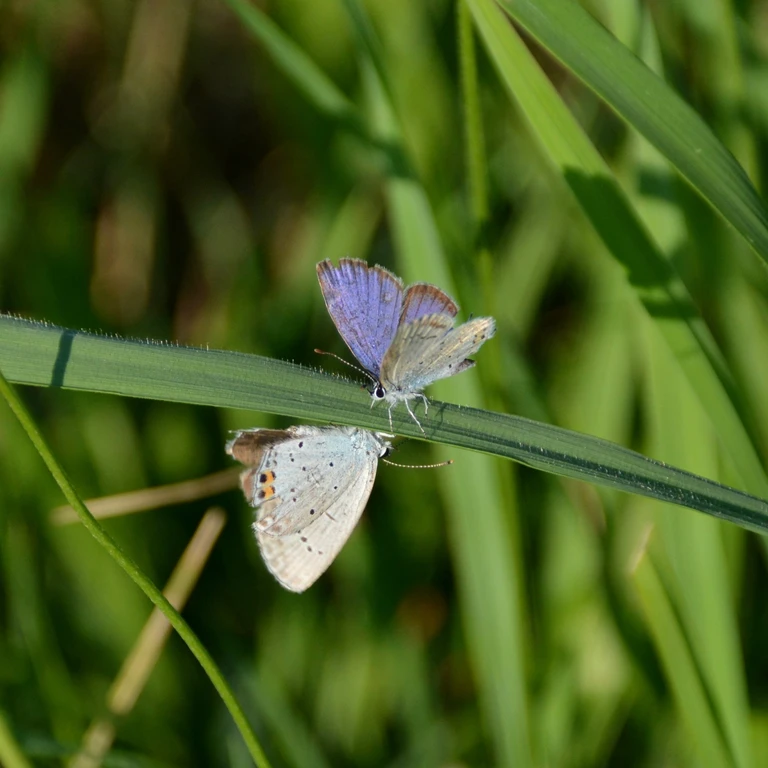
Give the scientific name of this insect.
Cupido argiades (also Elkalyce argiades)
